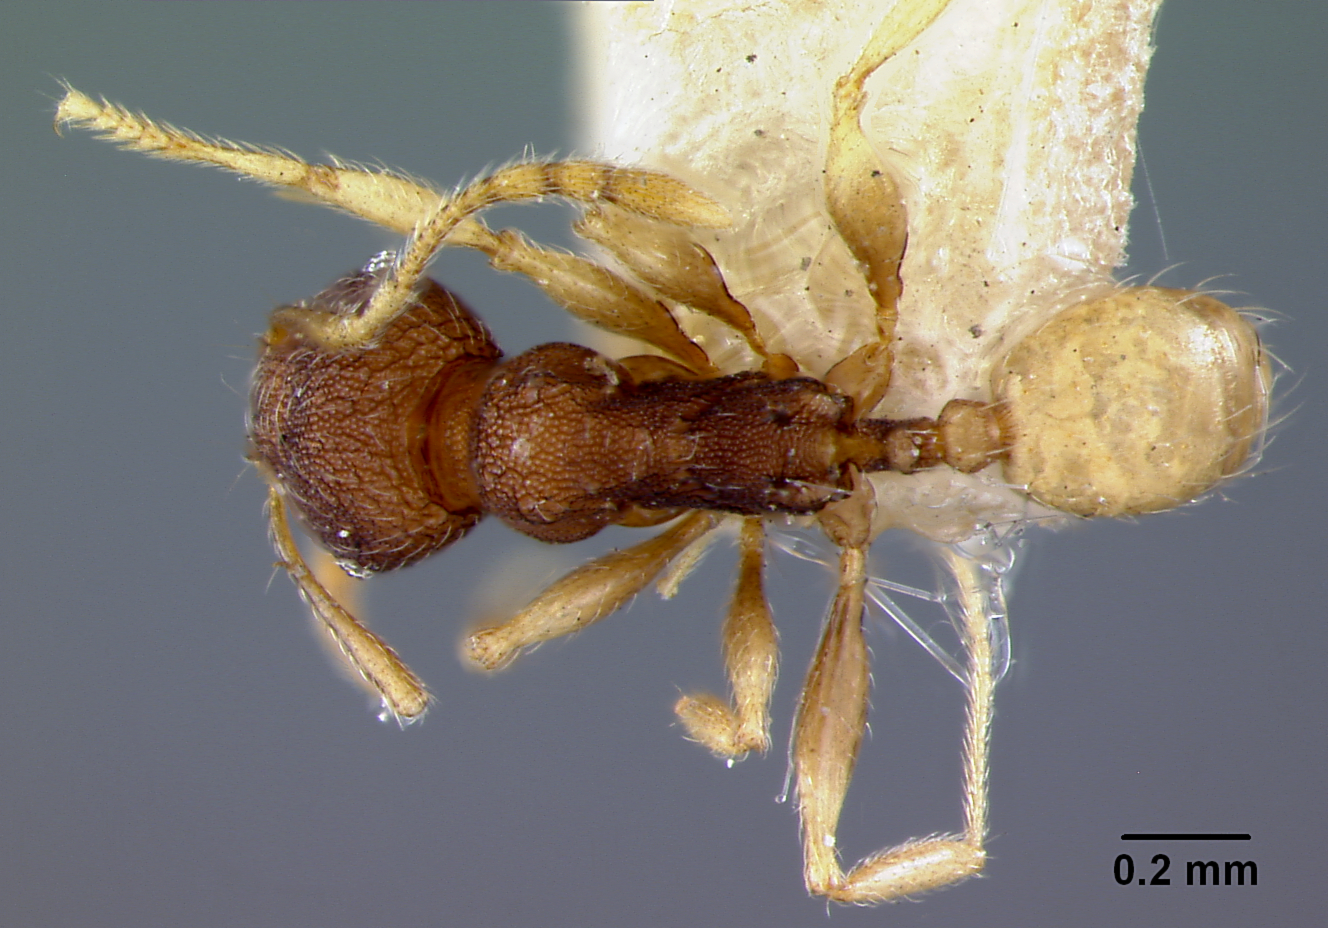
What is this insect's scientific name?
Pheidole nindi
